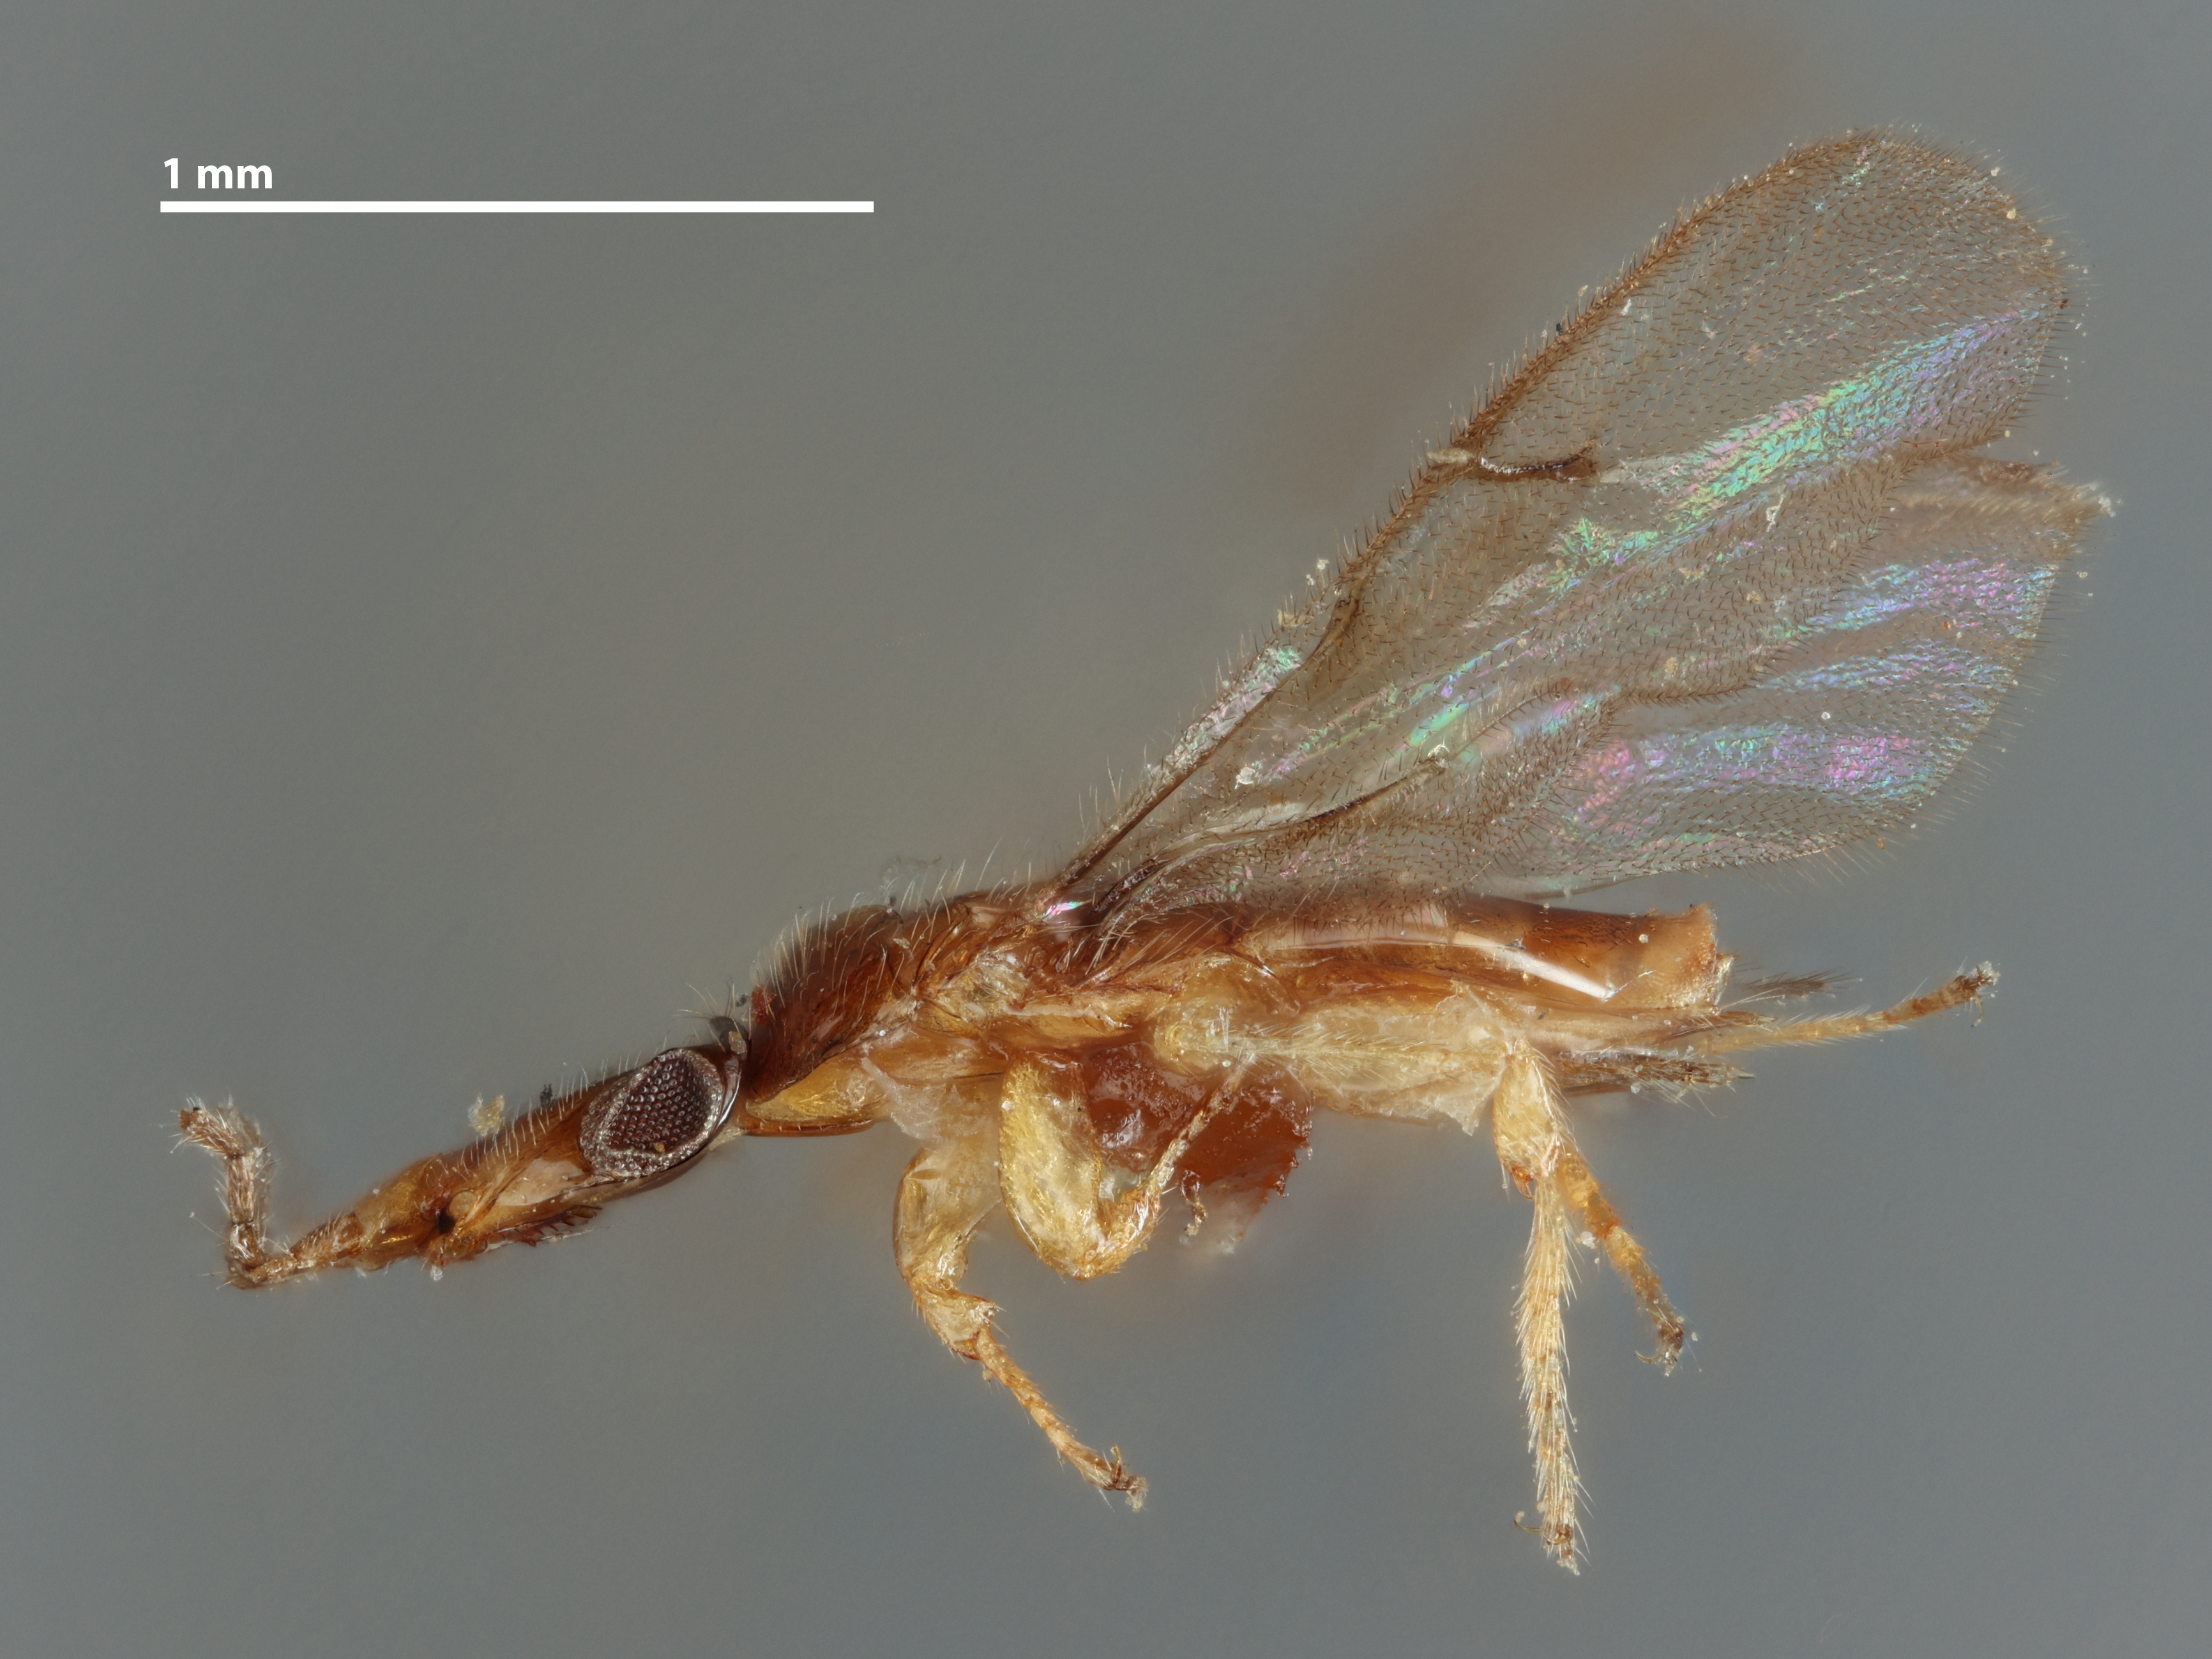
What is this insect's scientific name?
Blastophaga nota
